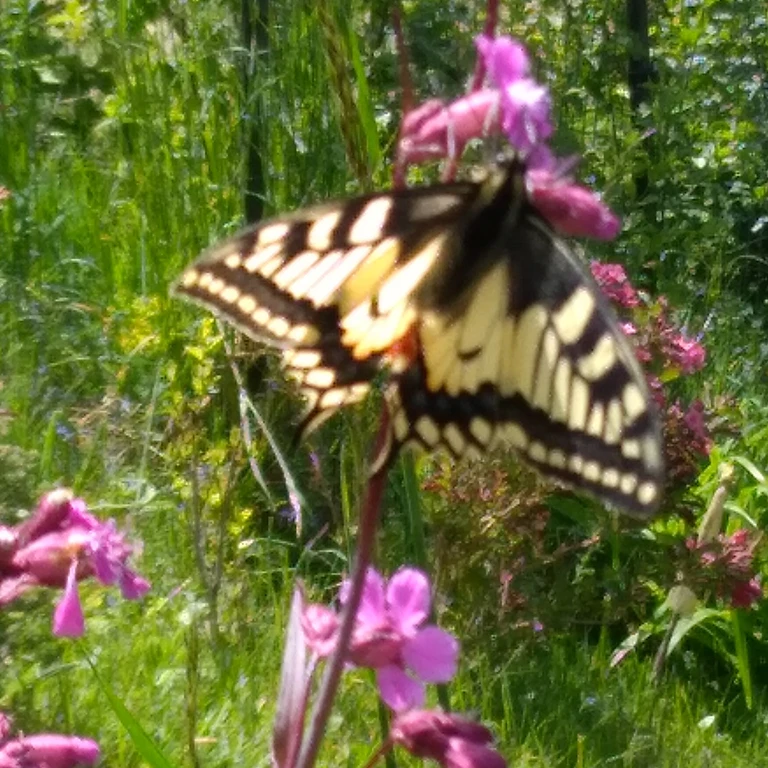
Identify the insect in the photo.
Papilio machaon
